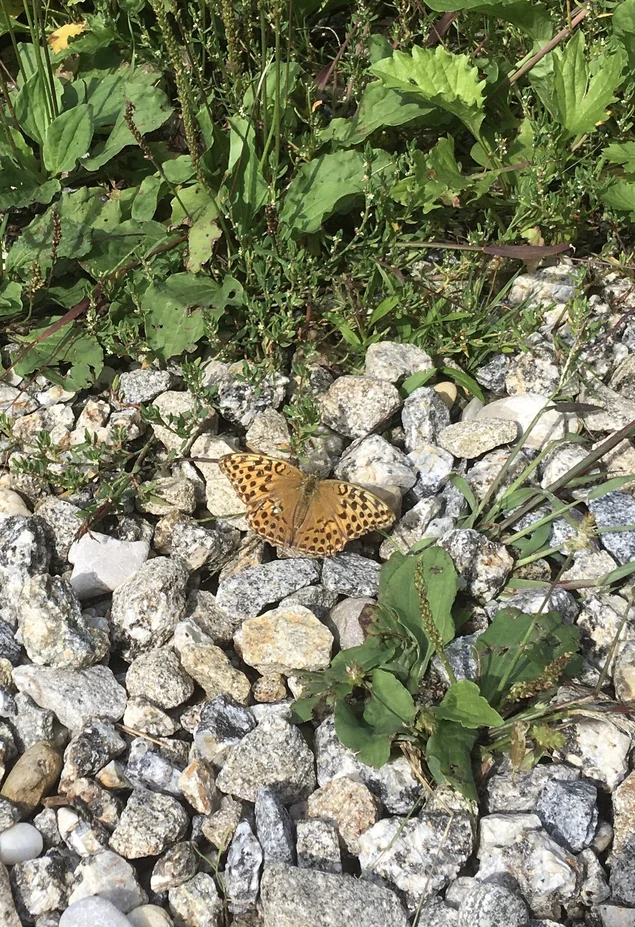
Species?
Argynnis paphia
